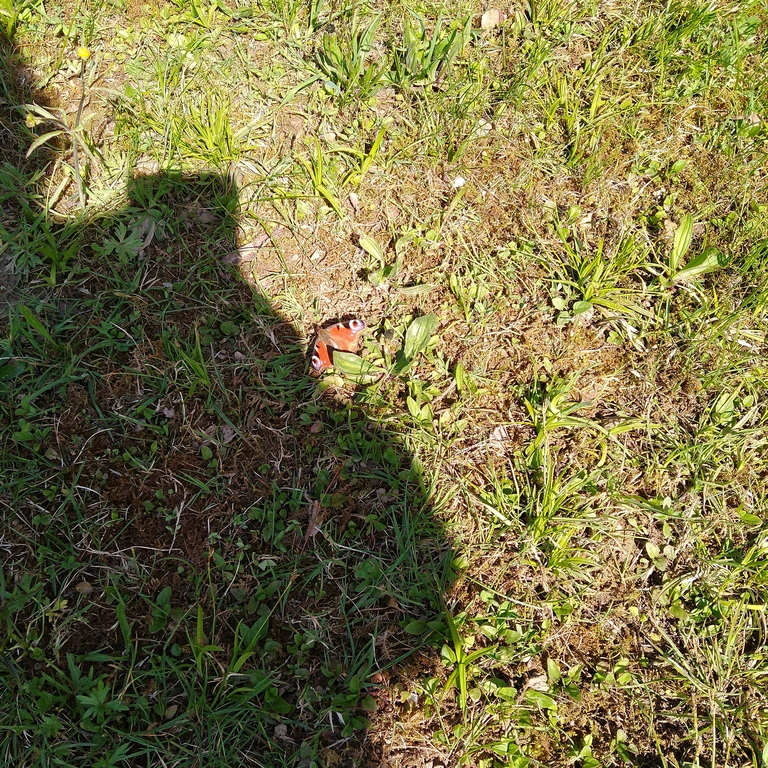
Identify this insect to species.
Aglais io
